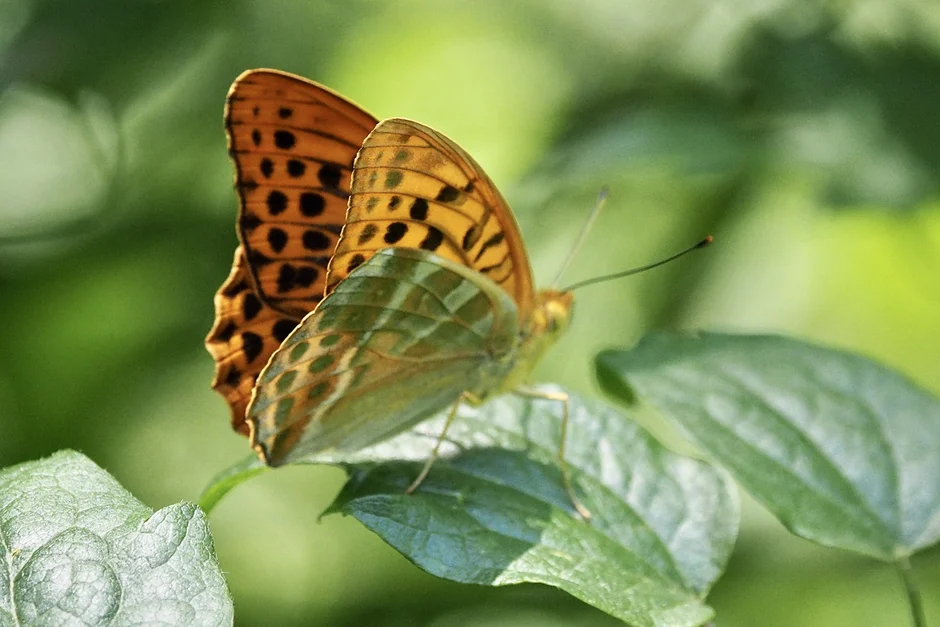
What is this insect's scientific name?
Argynnis paphia
